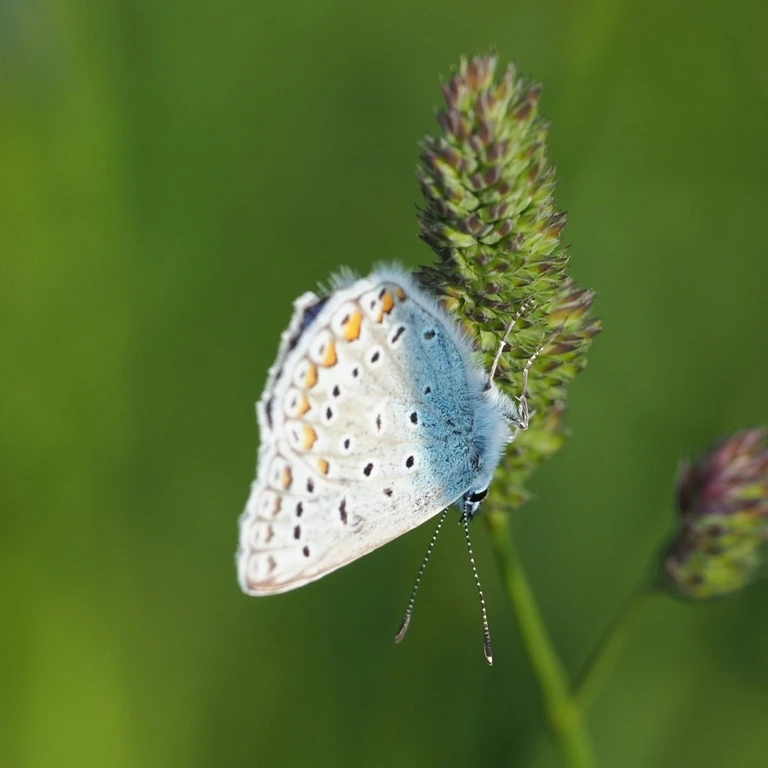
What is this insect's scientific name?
Polyommatus icarus
